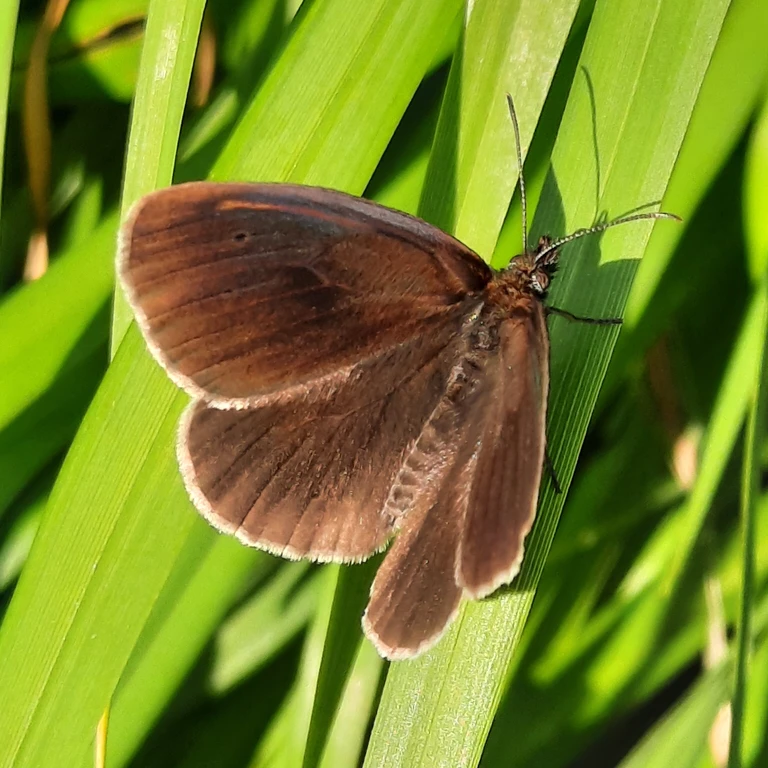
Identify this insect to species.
Aphantopus hyperantus
